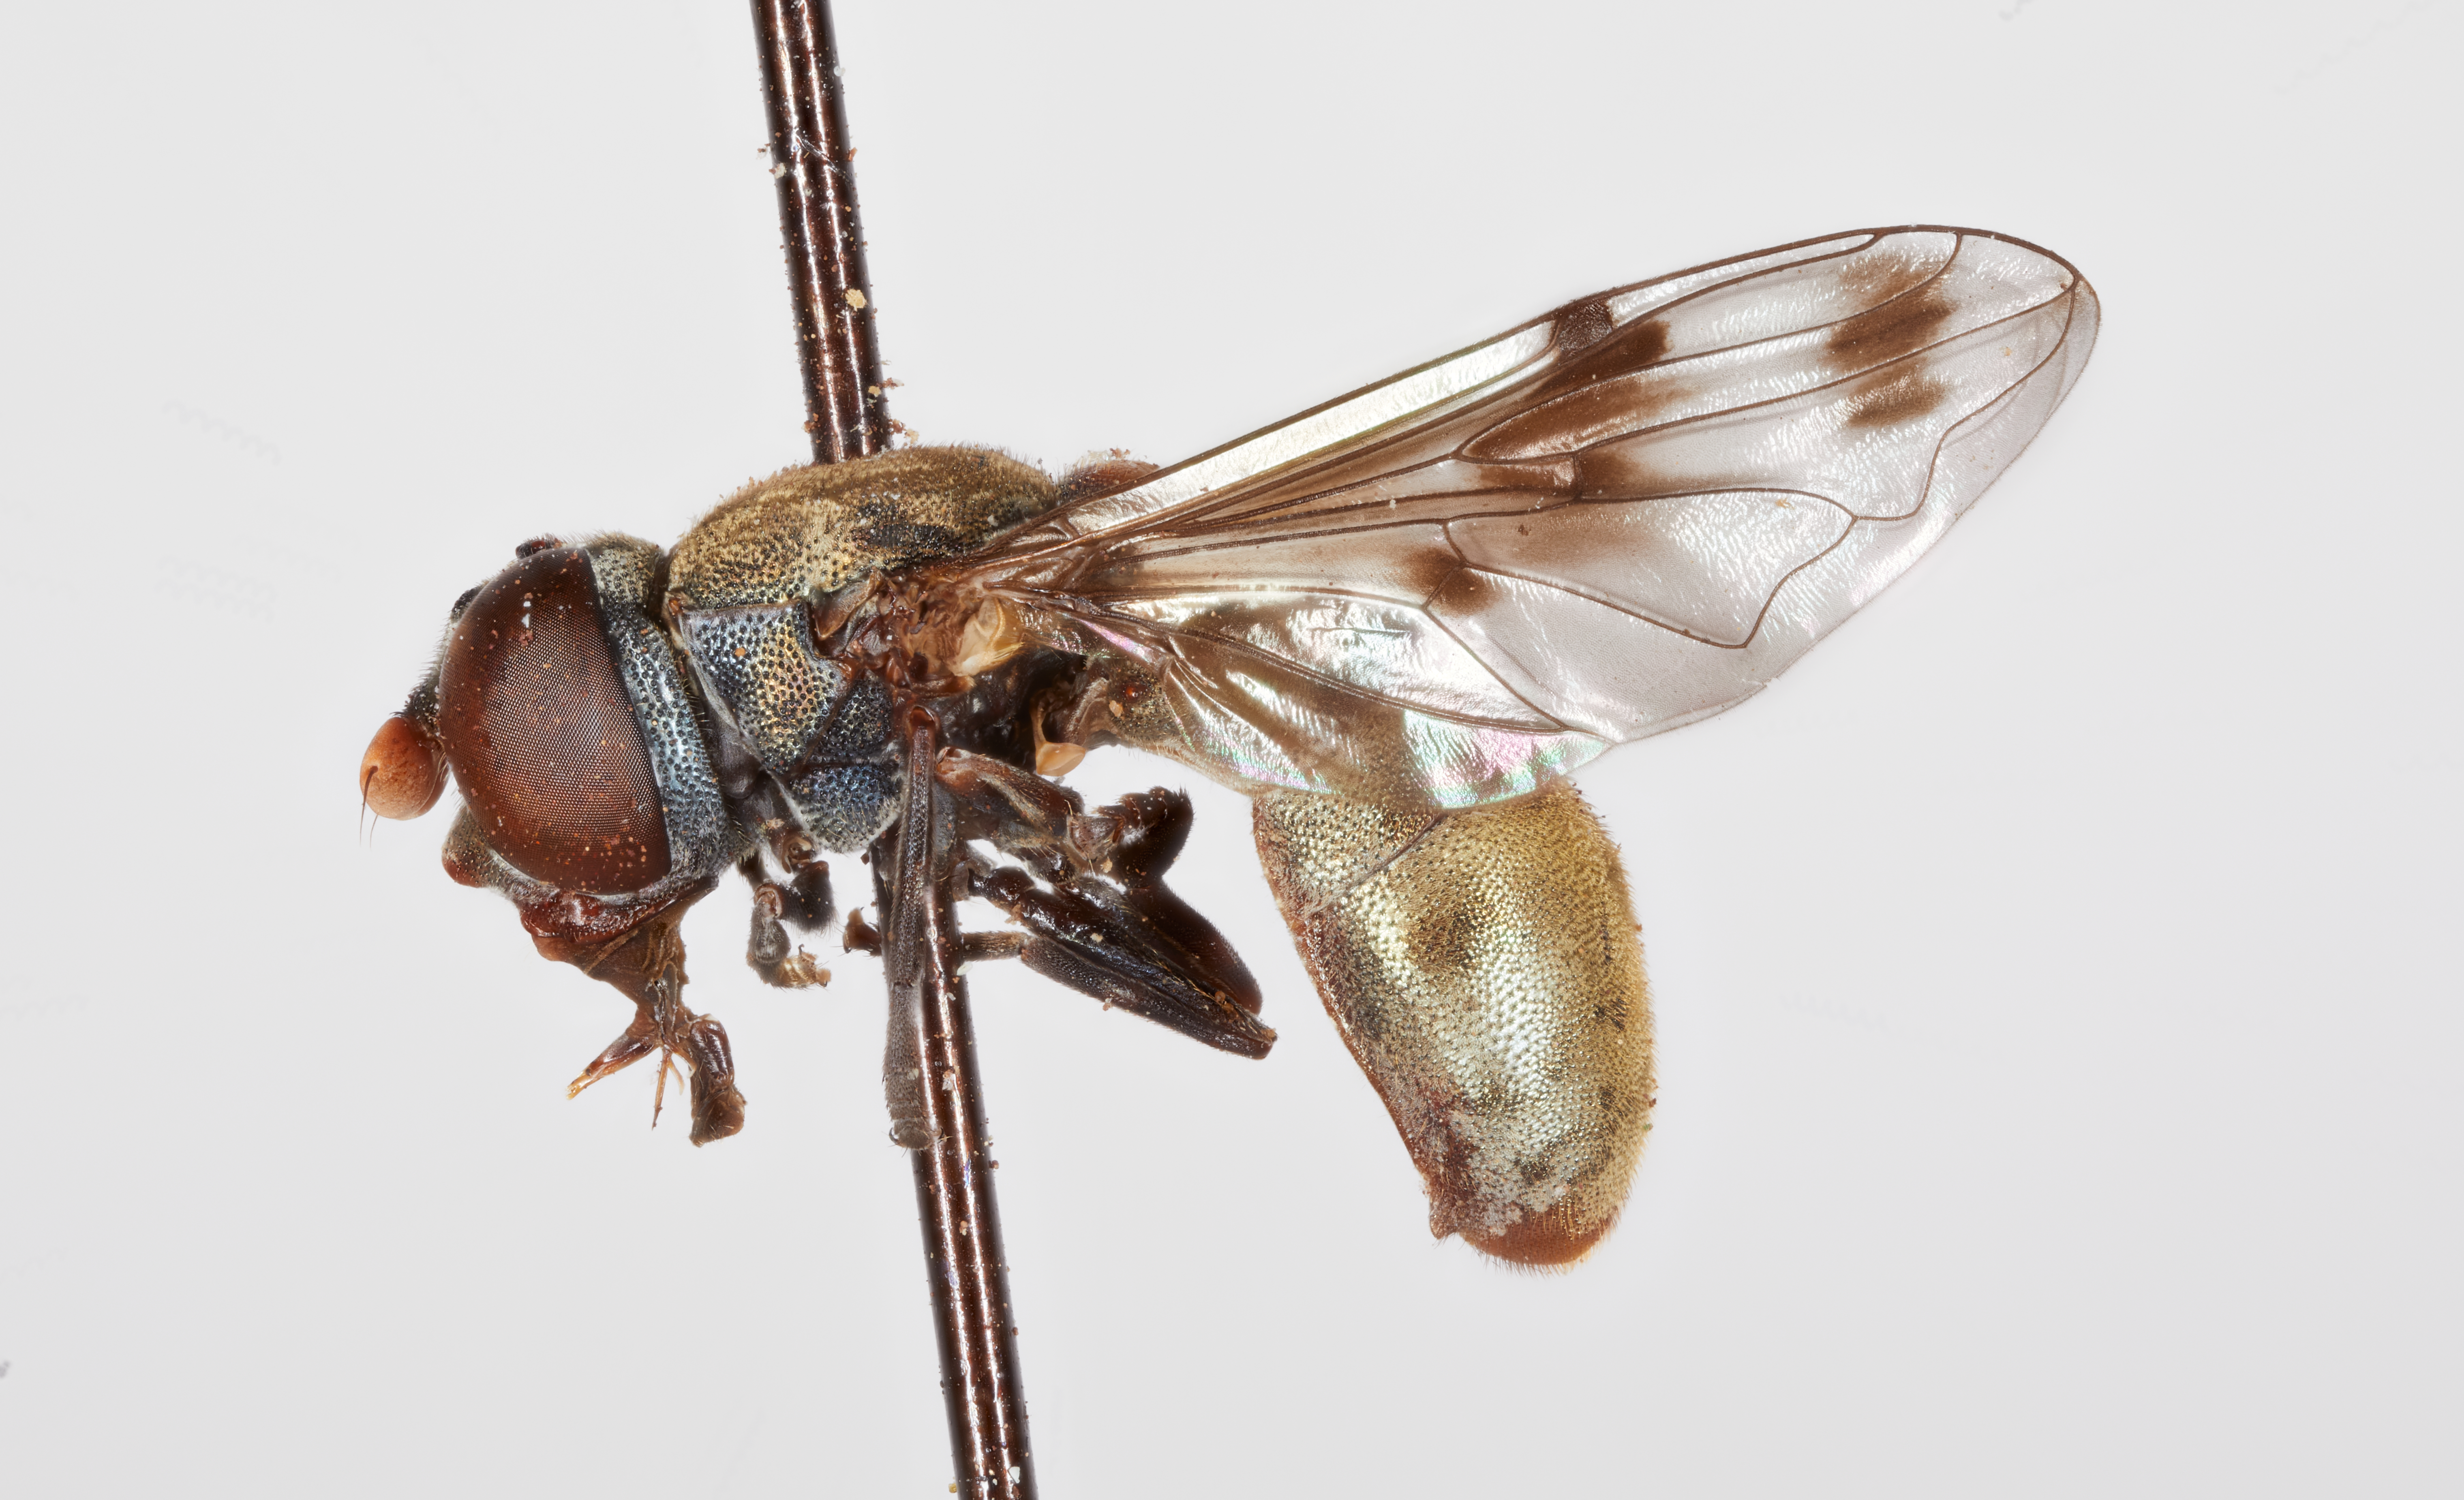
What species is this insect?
Nausigaster chrysidiformis
